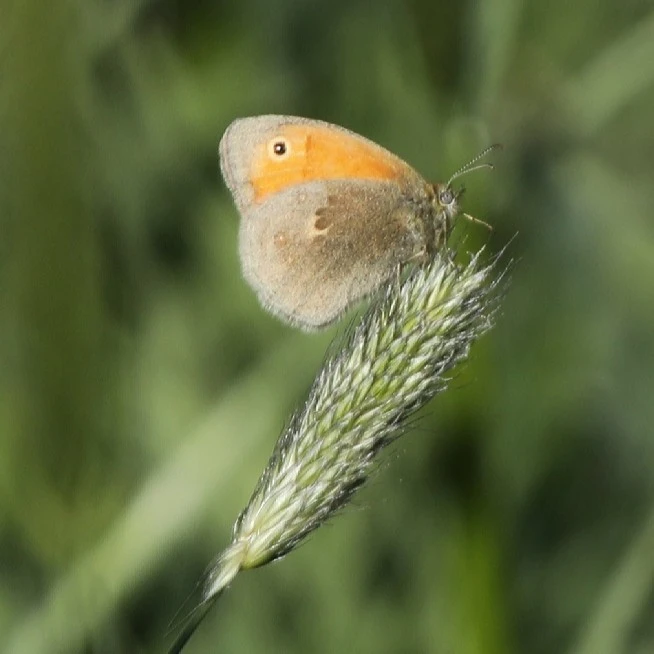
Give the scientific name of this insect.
Coenonympha pamphilus
